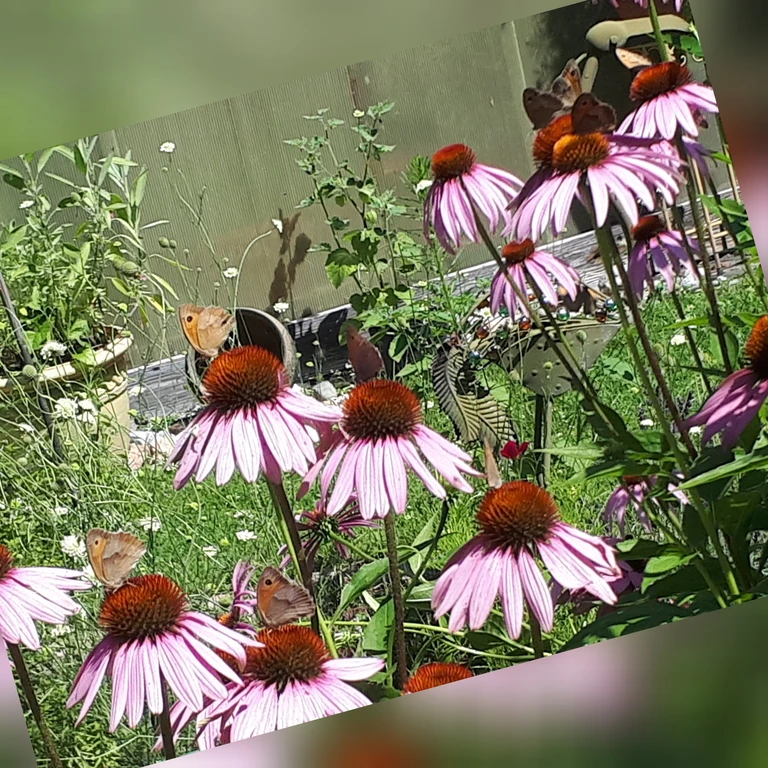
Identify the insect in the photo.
Maniola jurtina
